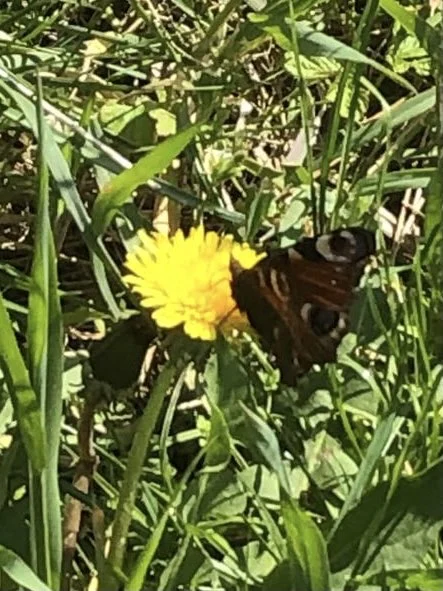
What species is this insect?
Aglais io
